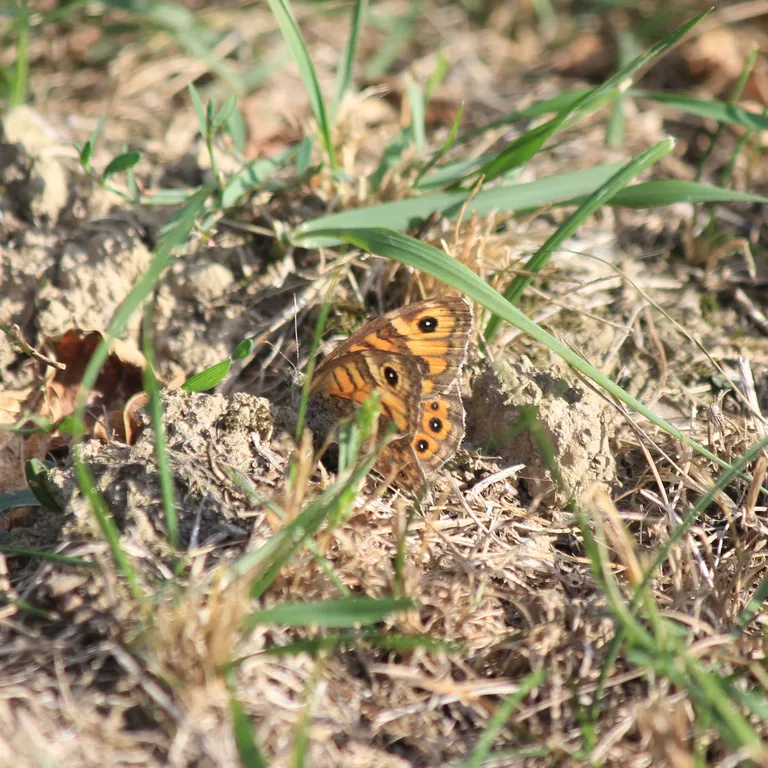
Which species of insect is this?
Lasiommata megera (also Pararge megera)
